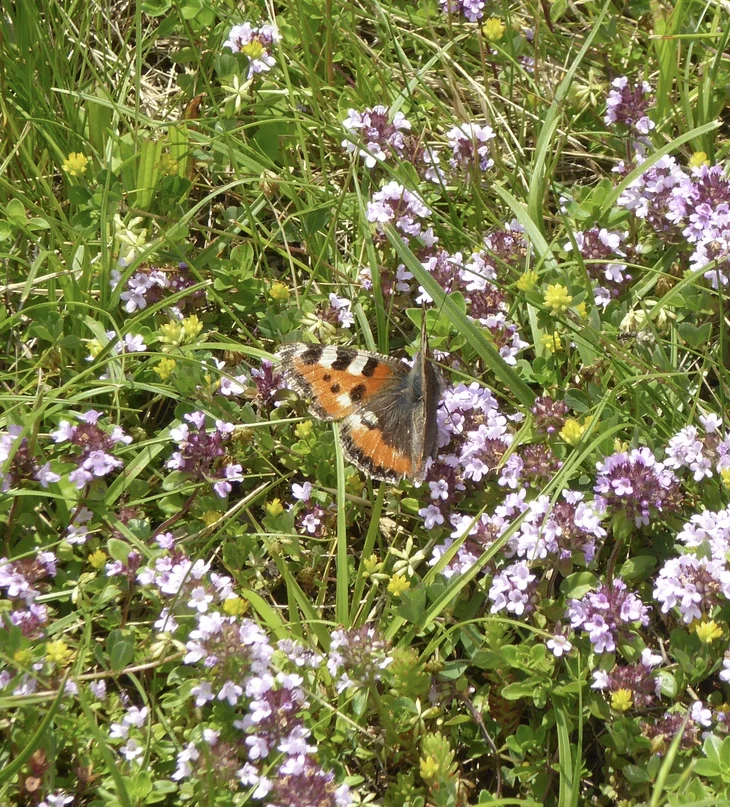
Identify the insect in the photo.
Aglais urticae
